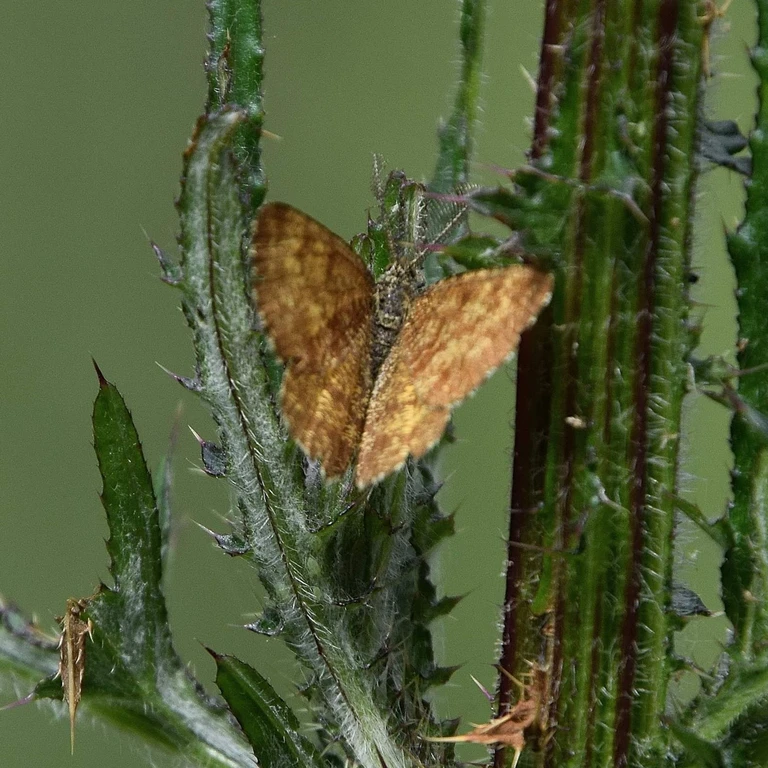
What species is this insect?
Ematurga atomaria
